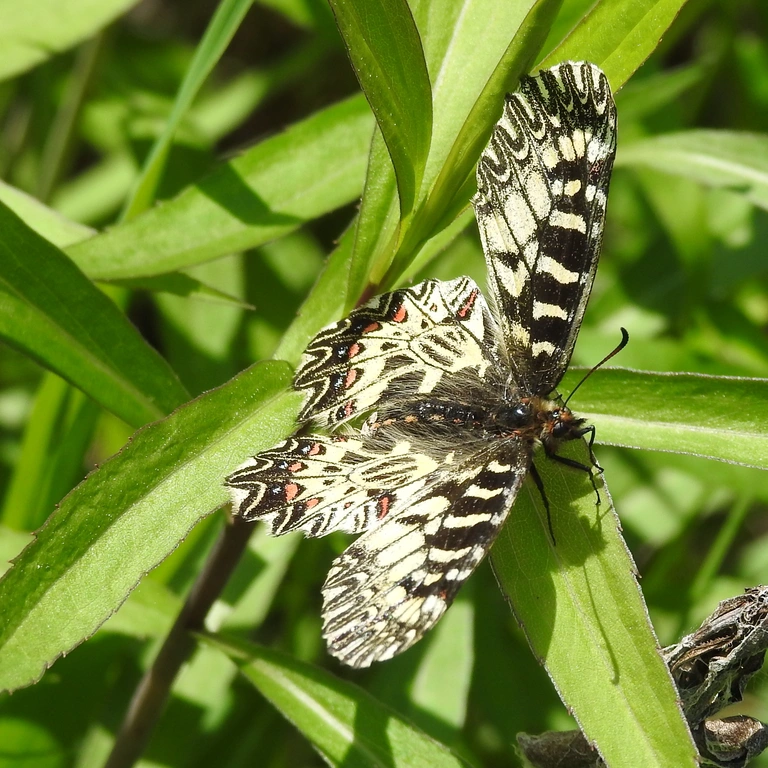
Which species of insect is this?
Zerynthia polyxena
